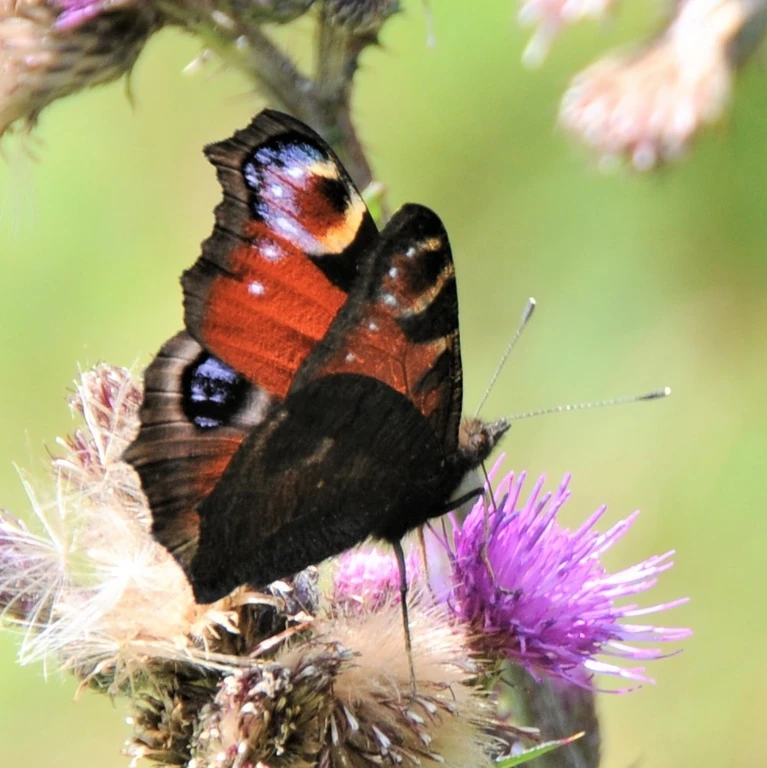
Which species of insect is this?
Aglais io
